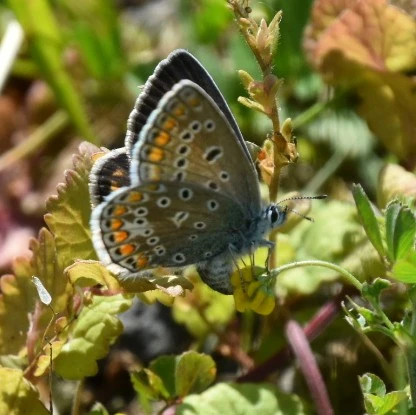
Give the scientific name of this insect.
Polyommatus icarus
